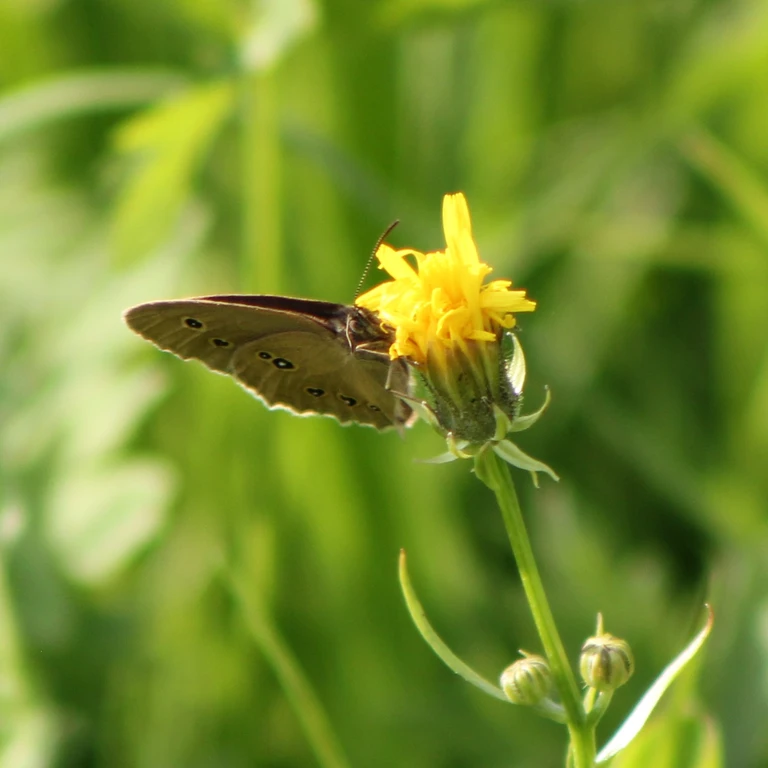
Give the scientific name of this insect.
Aphantopus hyperantus
